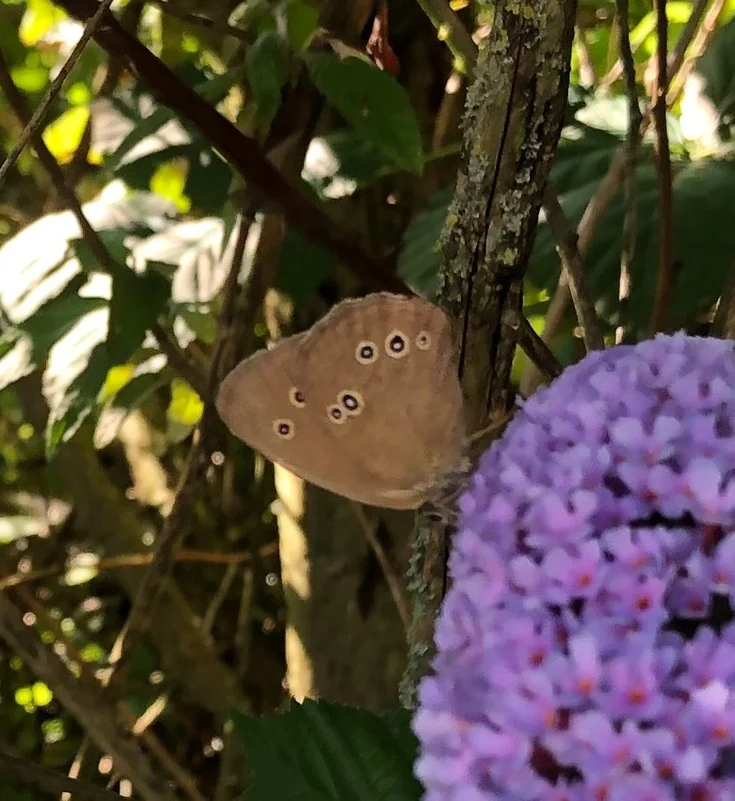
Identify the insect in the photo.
Aphantopus hyperantus
